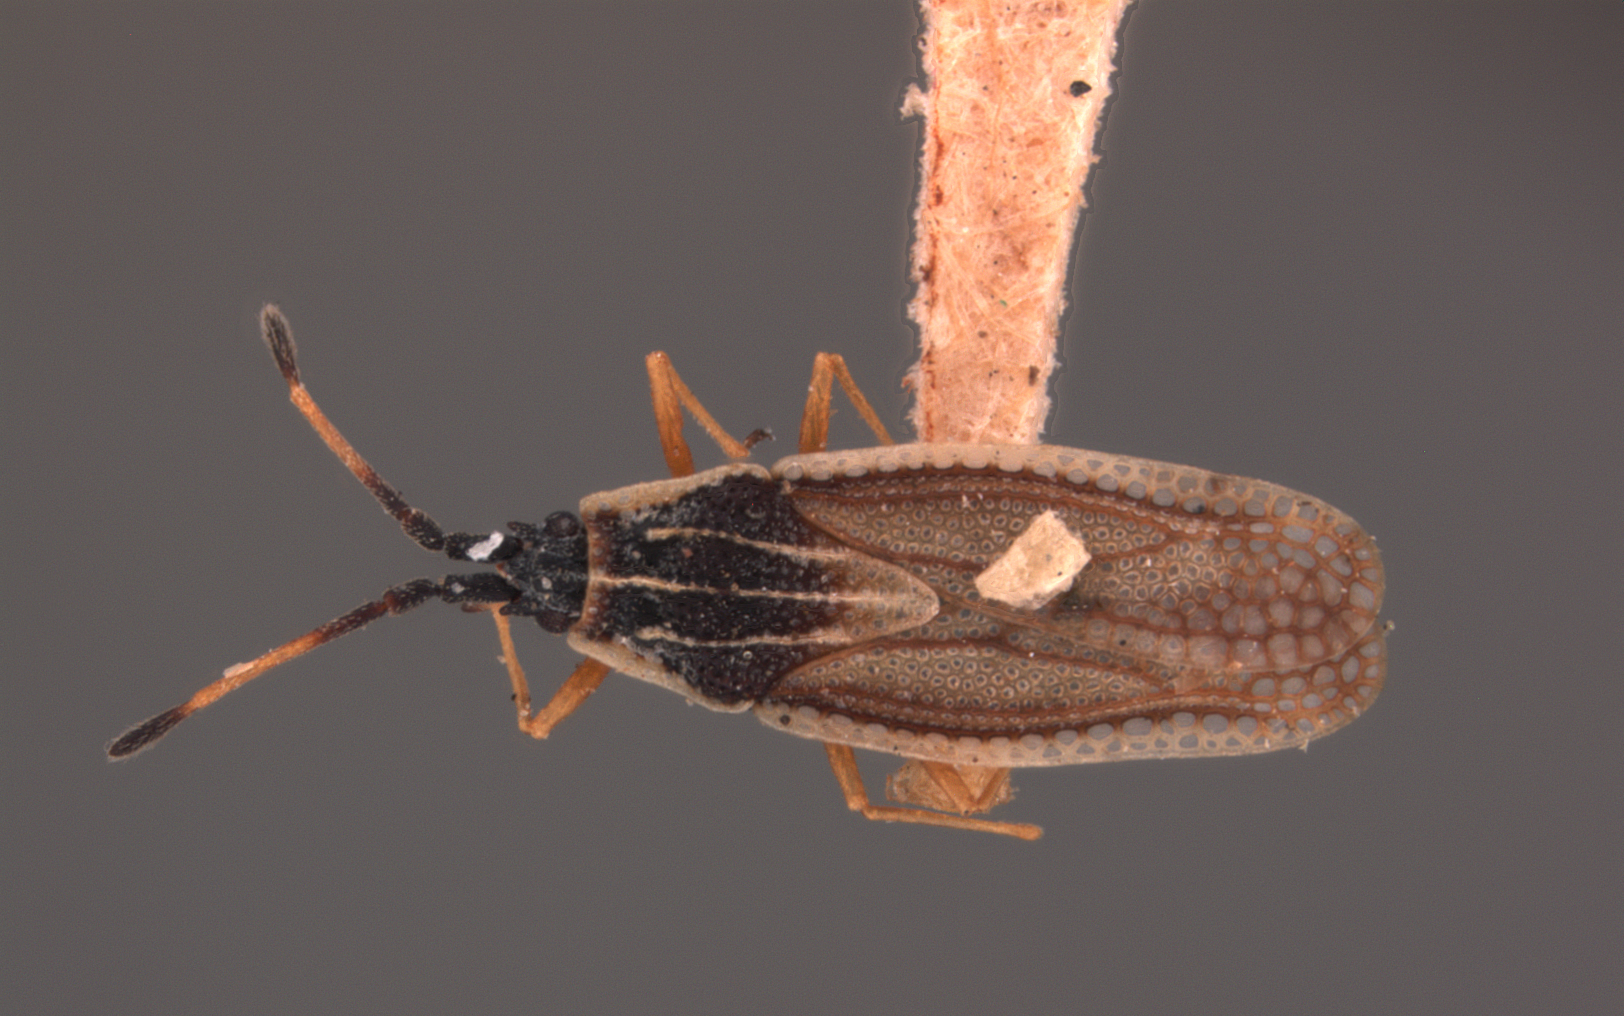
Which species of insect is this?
Atheas mimeticus
